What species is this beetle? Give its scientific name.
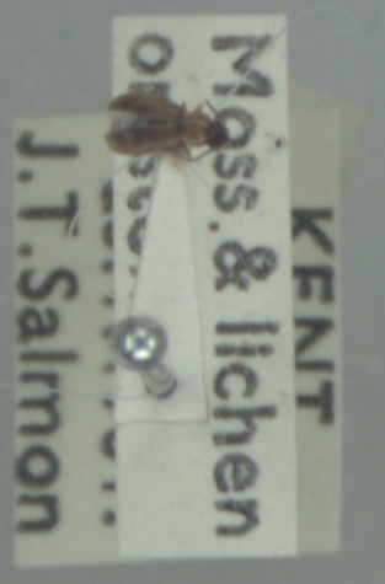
Acupalpus dubius
